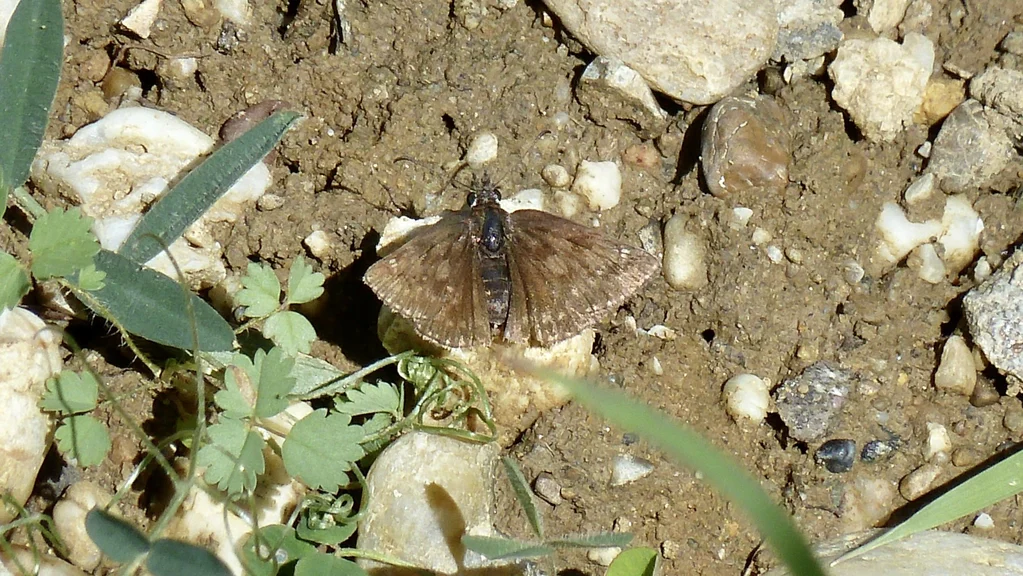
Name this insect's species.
Erynnis tages
